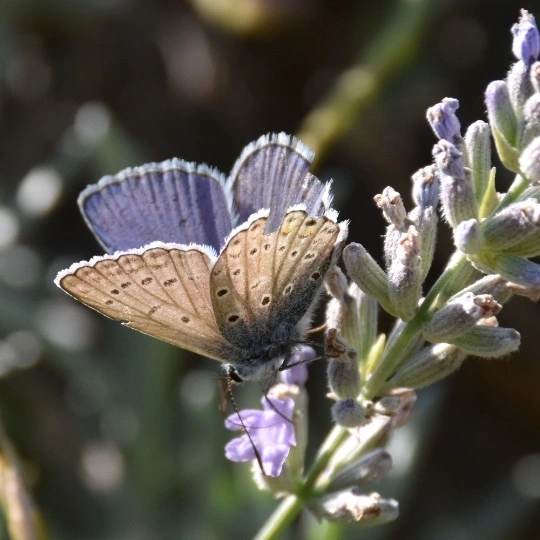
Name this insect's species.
Polyommatus icarus
